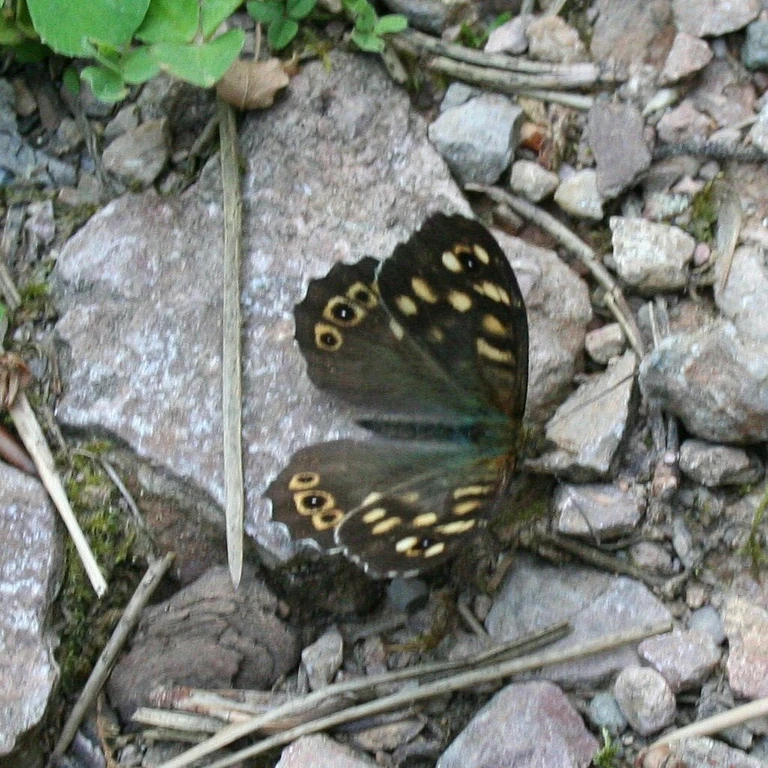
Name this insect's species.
Pararge aegeria
